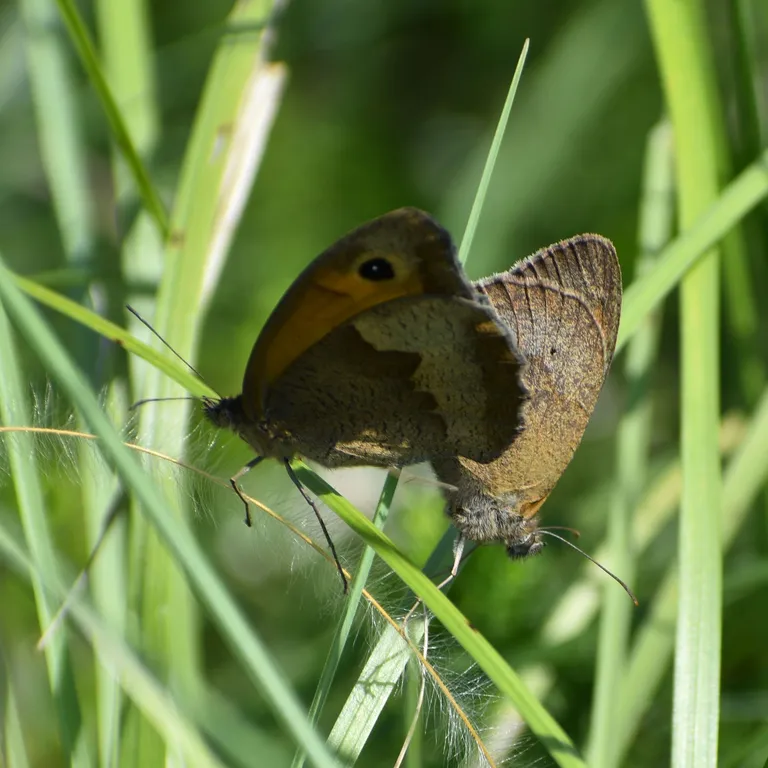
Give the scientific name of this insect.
Maniola jurtina
